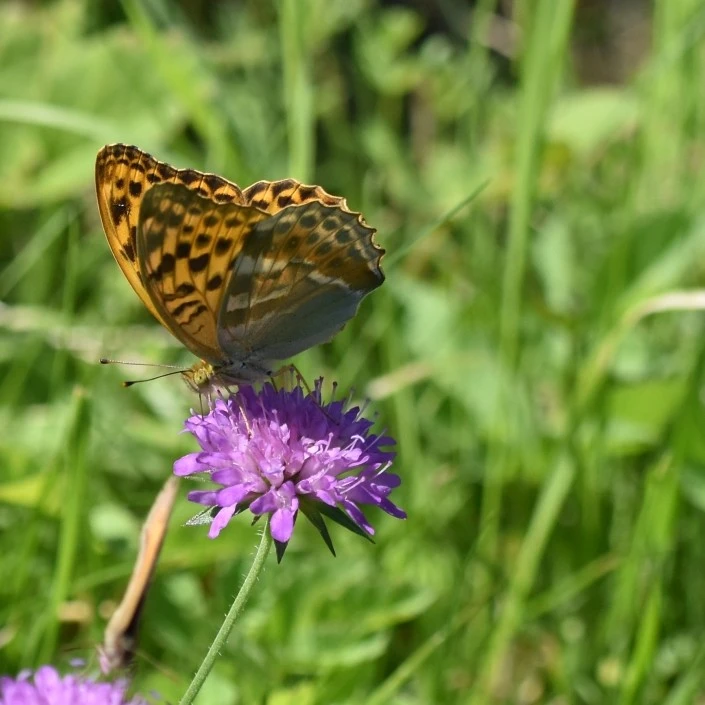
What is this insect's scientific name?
Argynnis paphia
